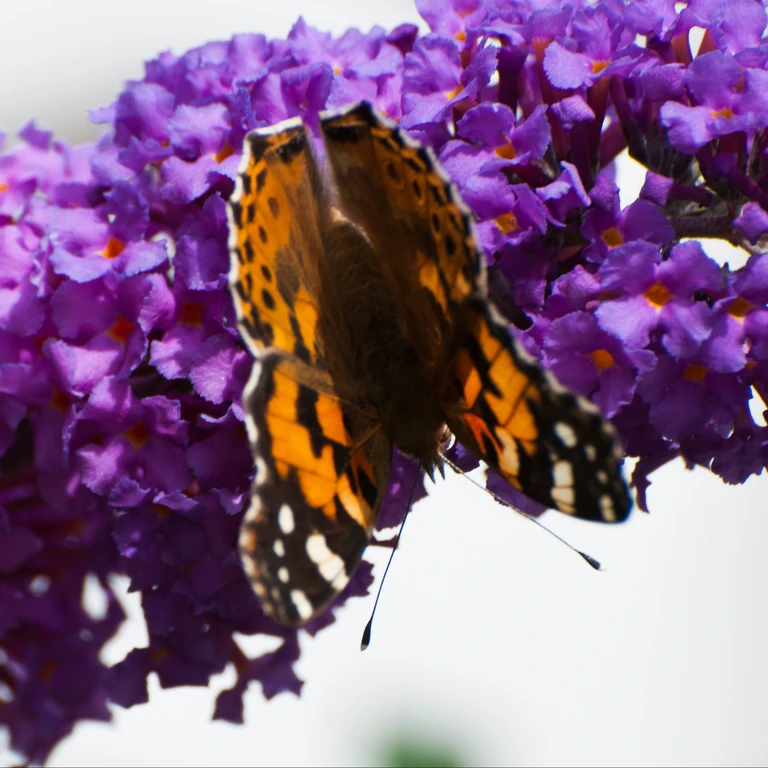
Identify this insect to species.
Vanessa cardui
